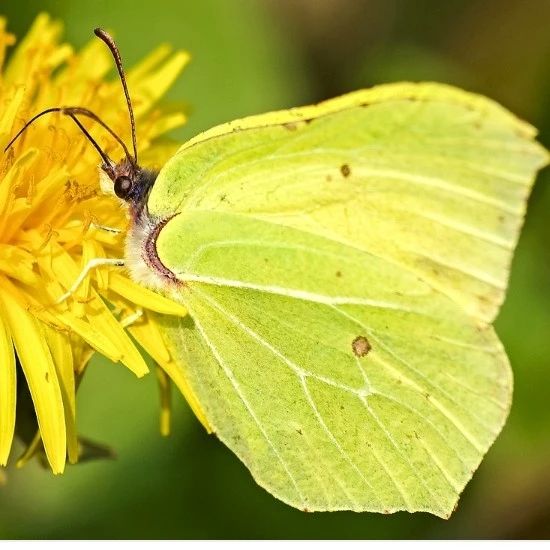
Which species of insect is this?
Gonepteryx rhamni
